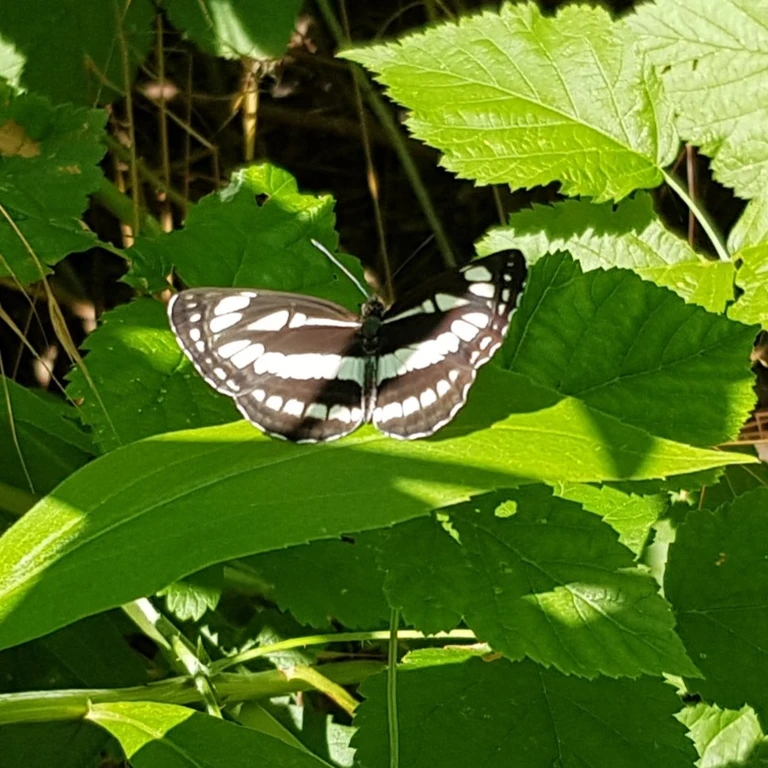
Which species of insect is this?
Neptis sappho
